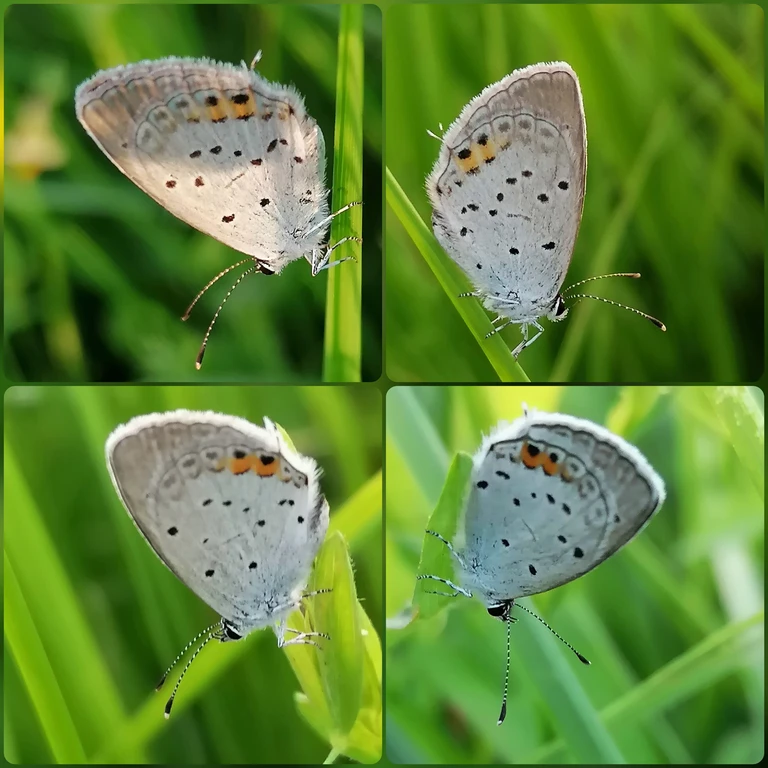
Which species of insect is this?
Cupido argiades (also Elkalyce argiades)
